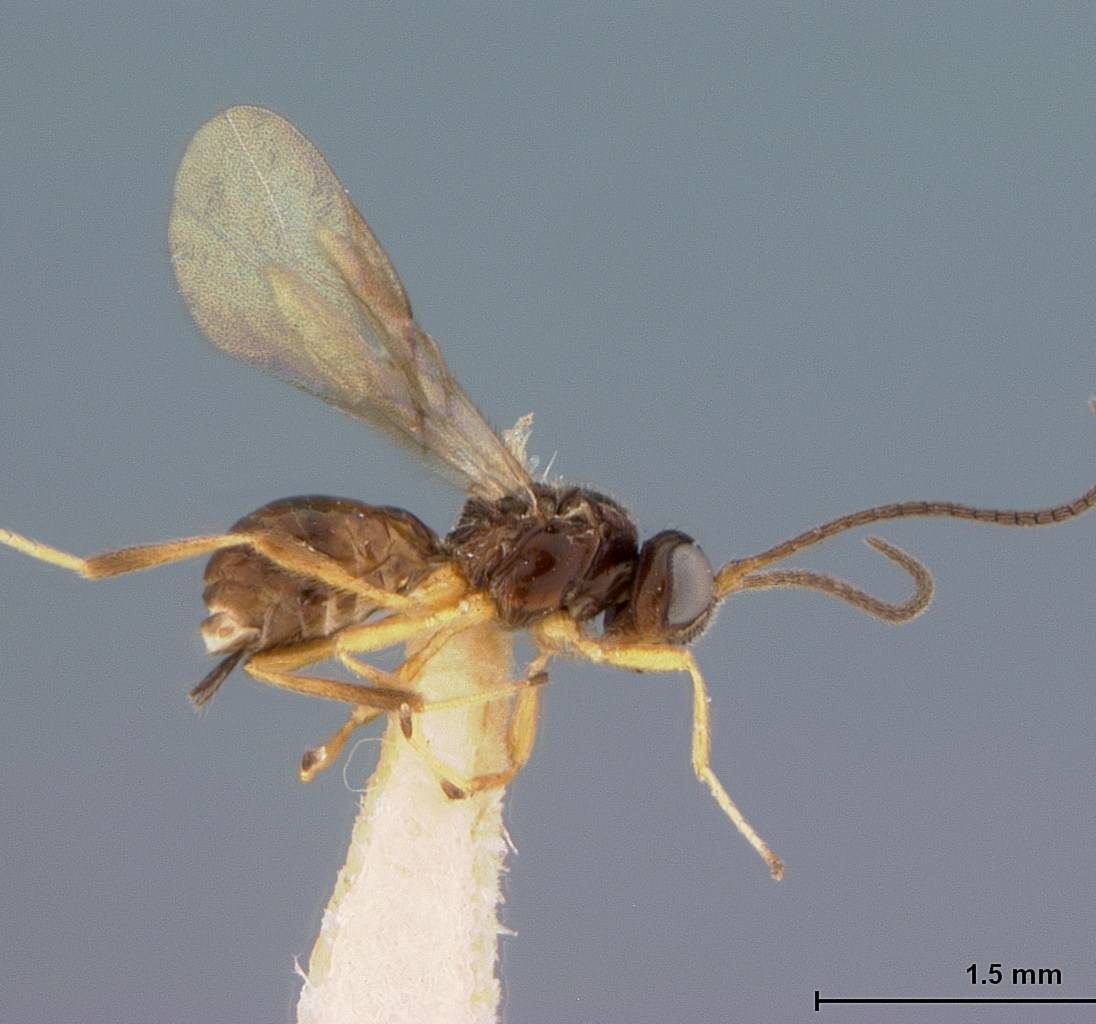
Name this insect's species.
Opius calatheae
